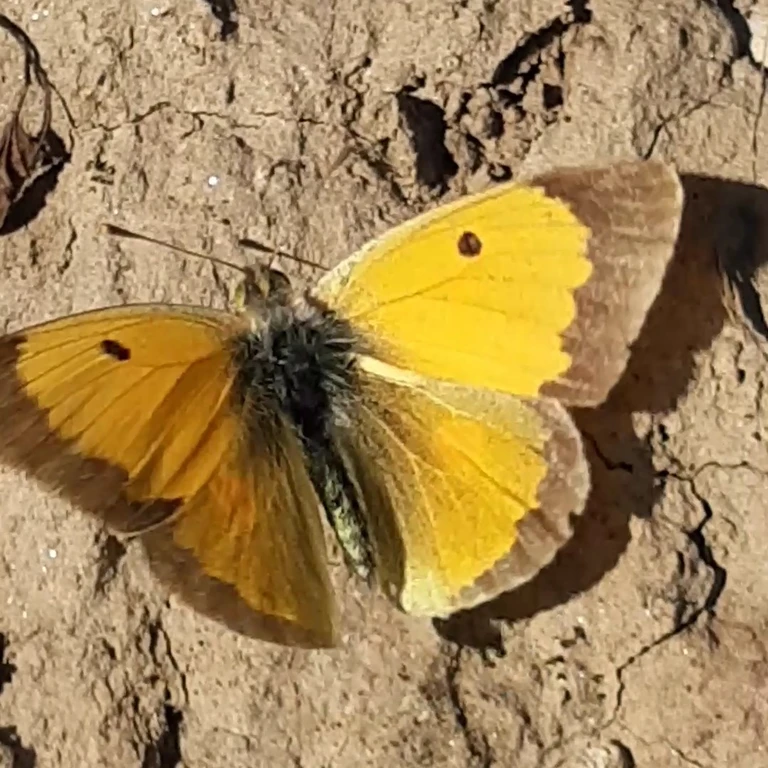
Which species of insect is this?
Colias croceus
